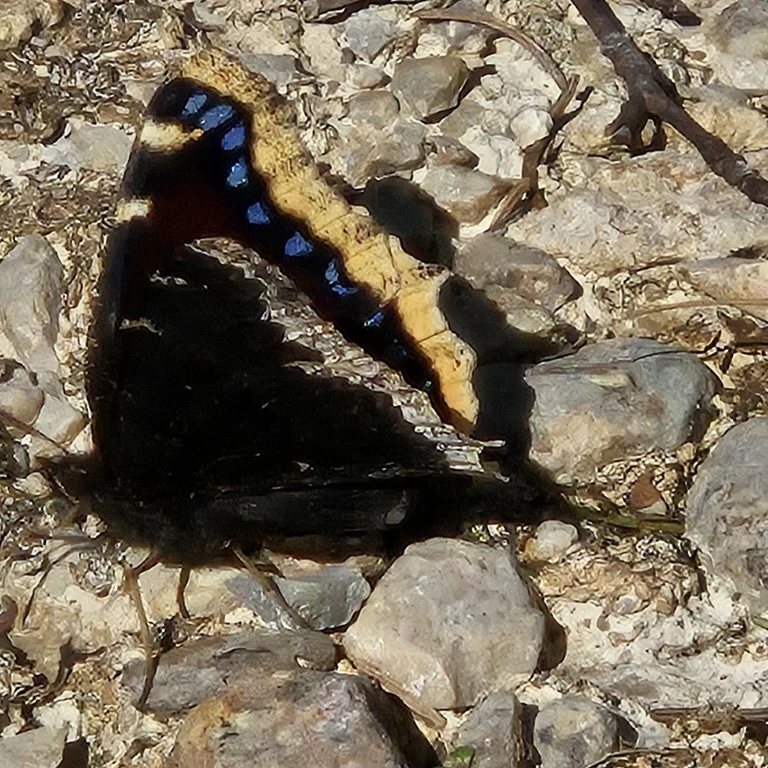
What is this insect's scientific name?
Nymphalis antiopa
